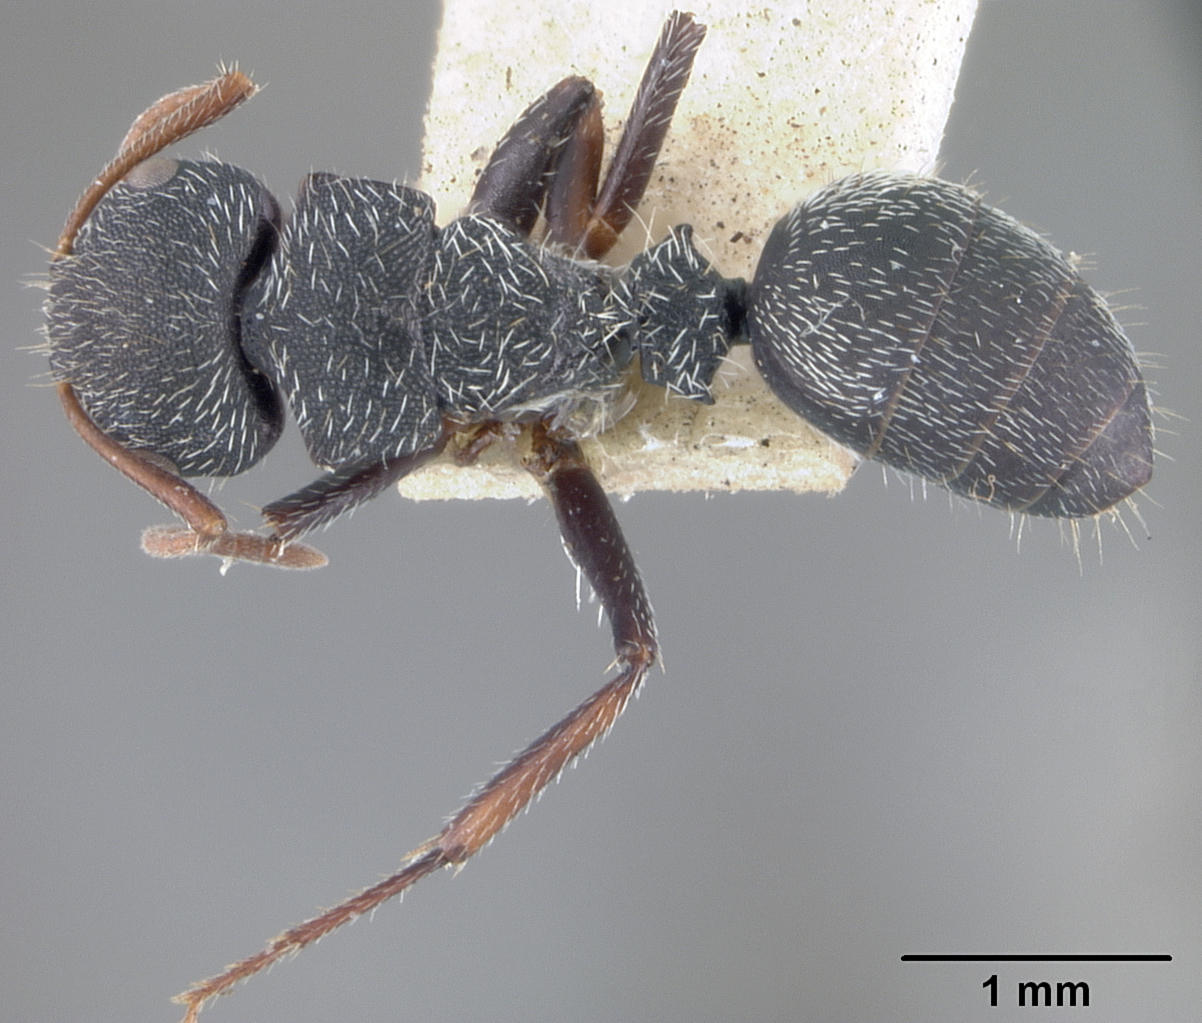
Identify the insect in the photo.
Camponotus toussainti
